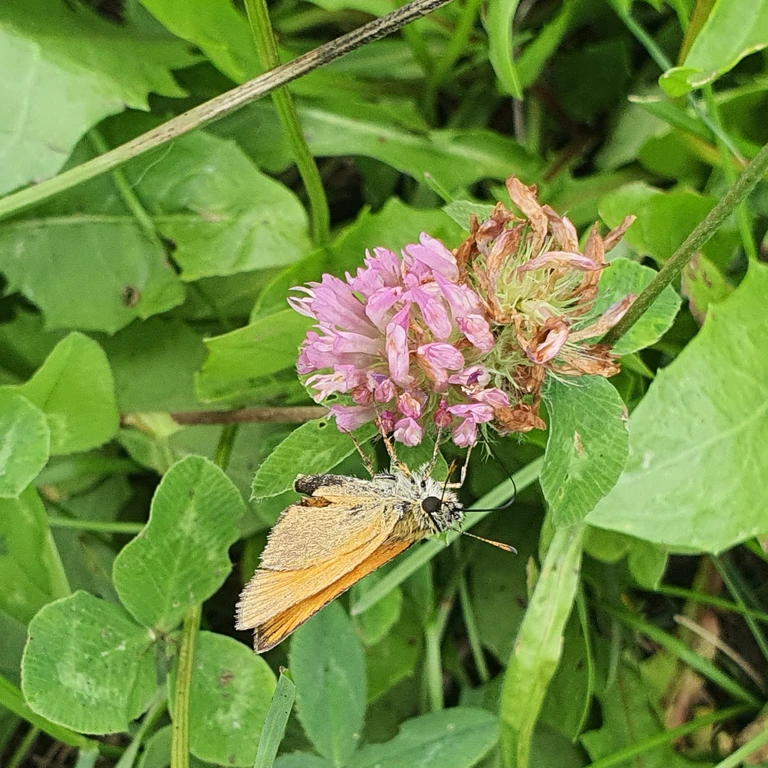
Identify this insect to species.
Thymelicus lineola
